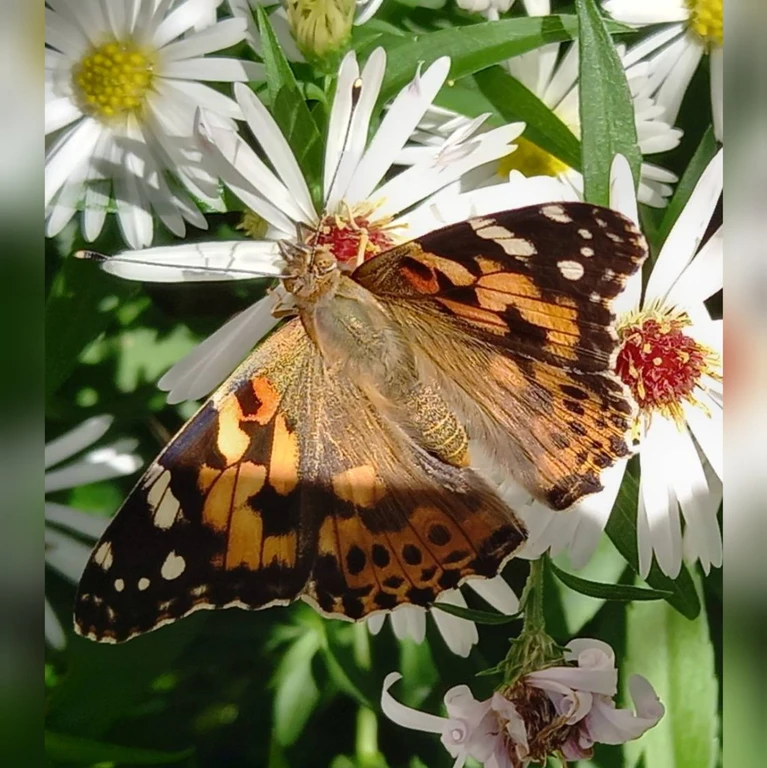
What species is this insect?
Vanessa cardui
